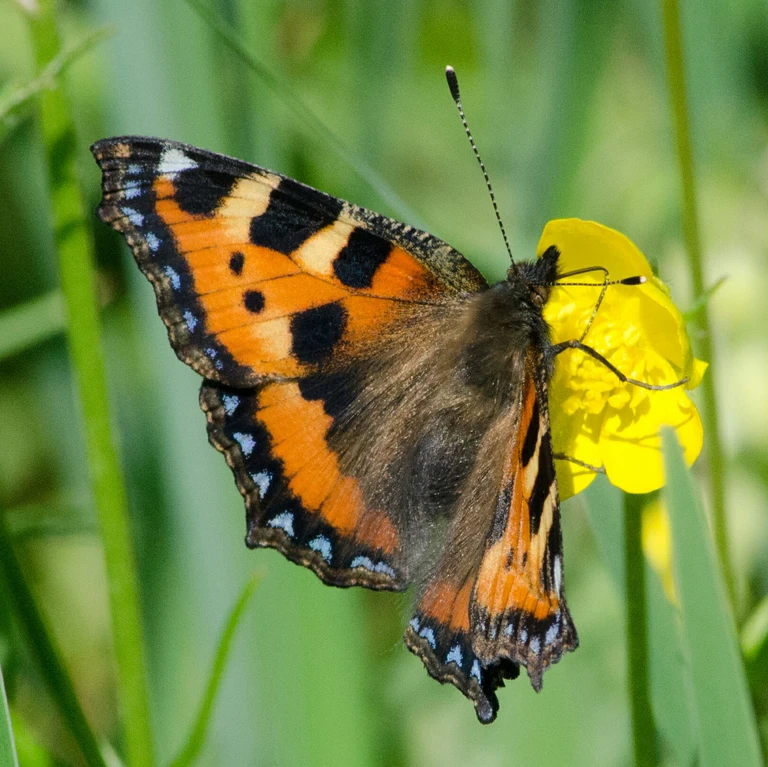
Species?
Aglais urticae
